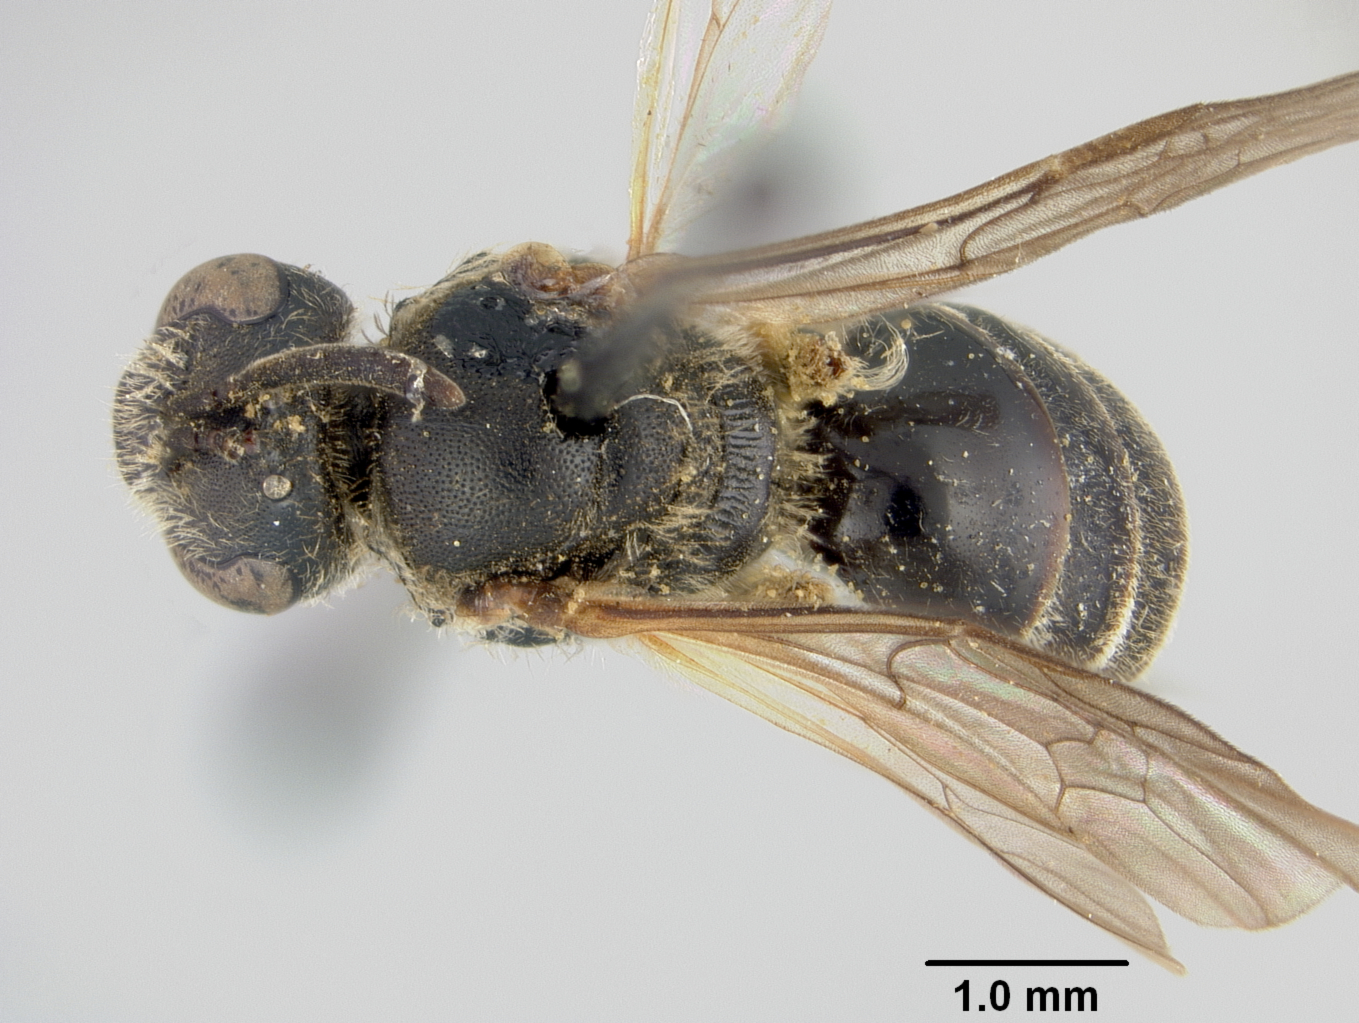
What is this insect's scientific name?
Halictus trichorhinus
